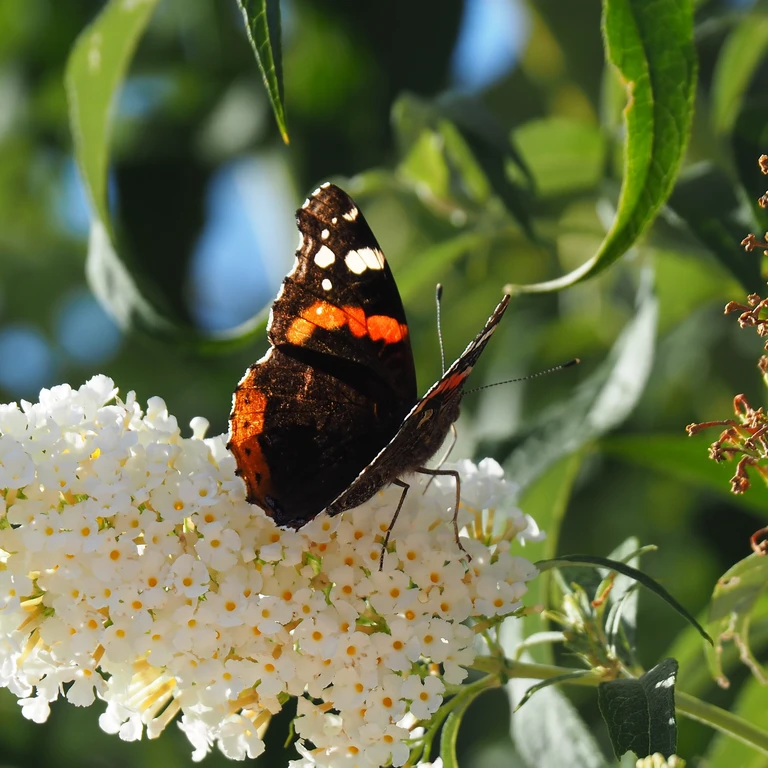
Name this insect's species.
Vanessa atalanta
